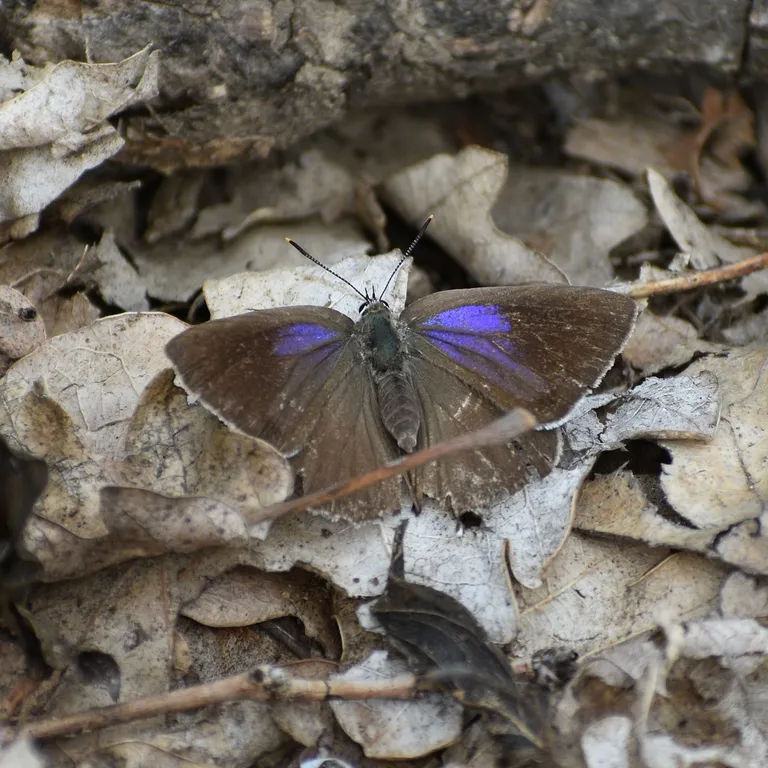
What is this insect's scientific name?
Favonius quercus (also Quercusia quercus)
